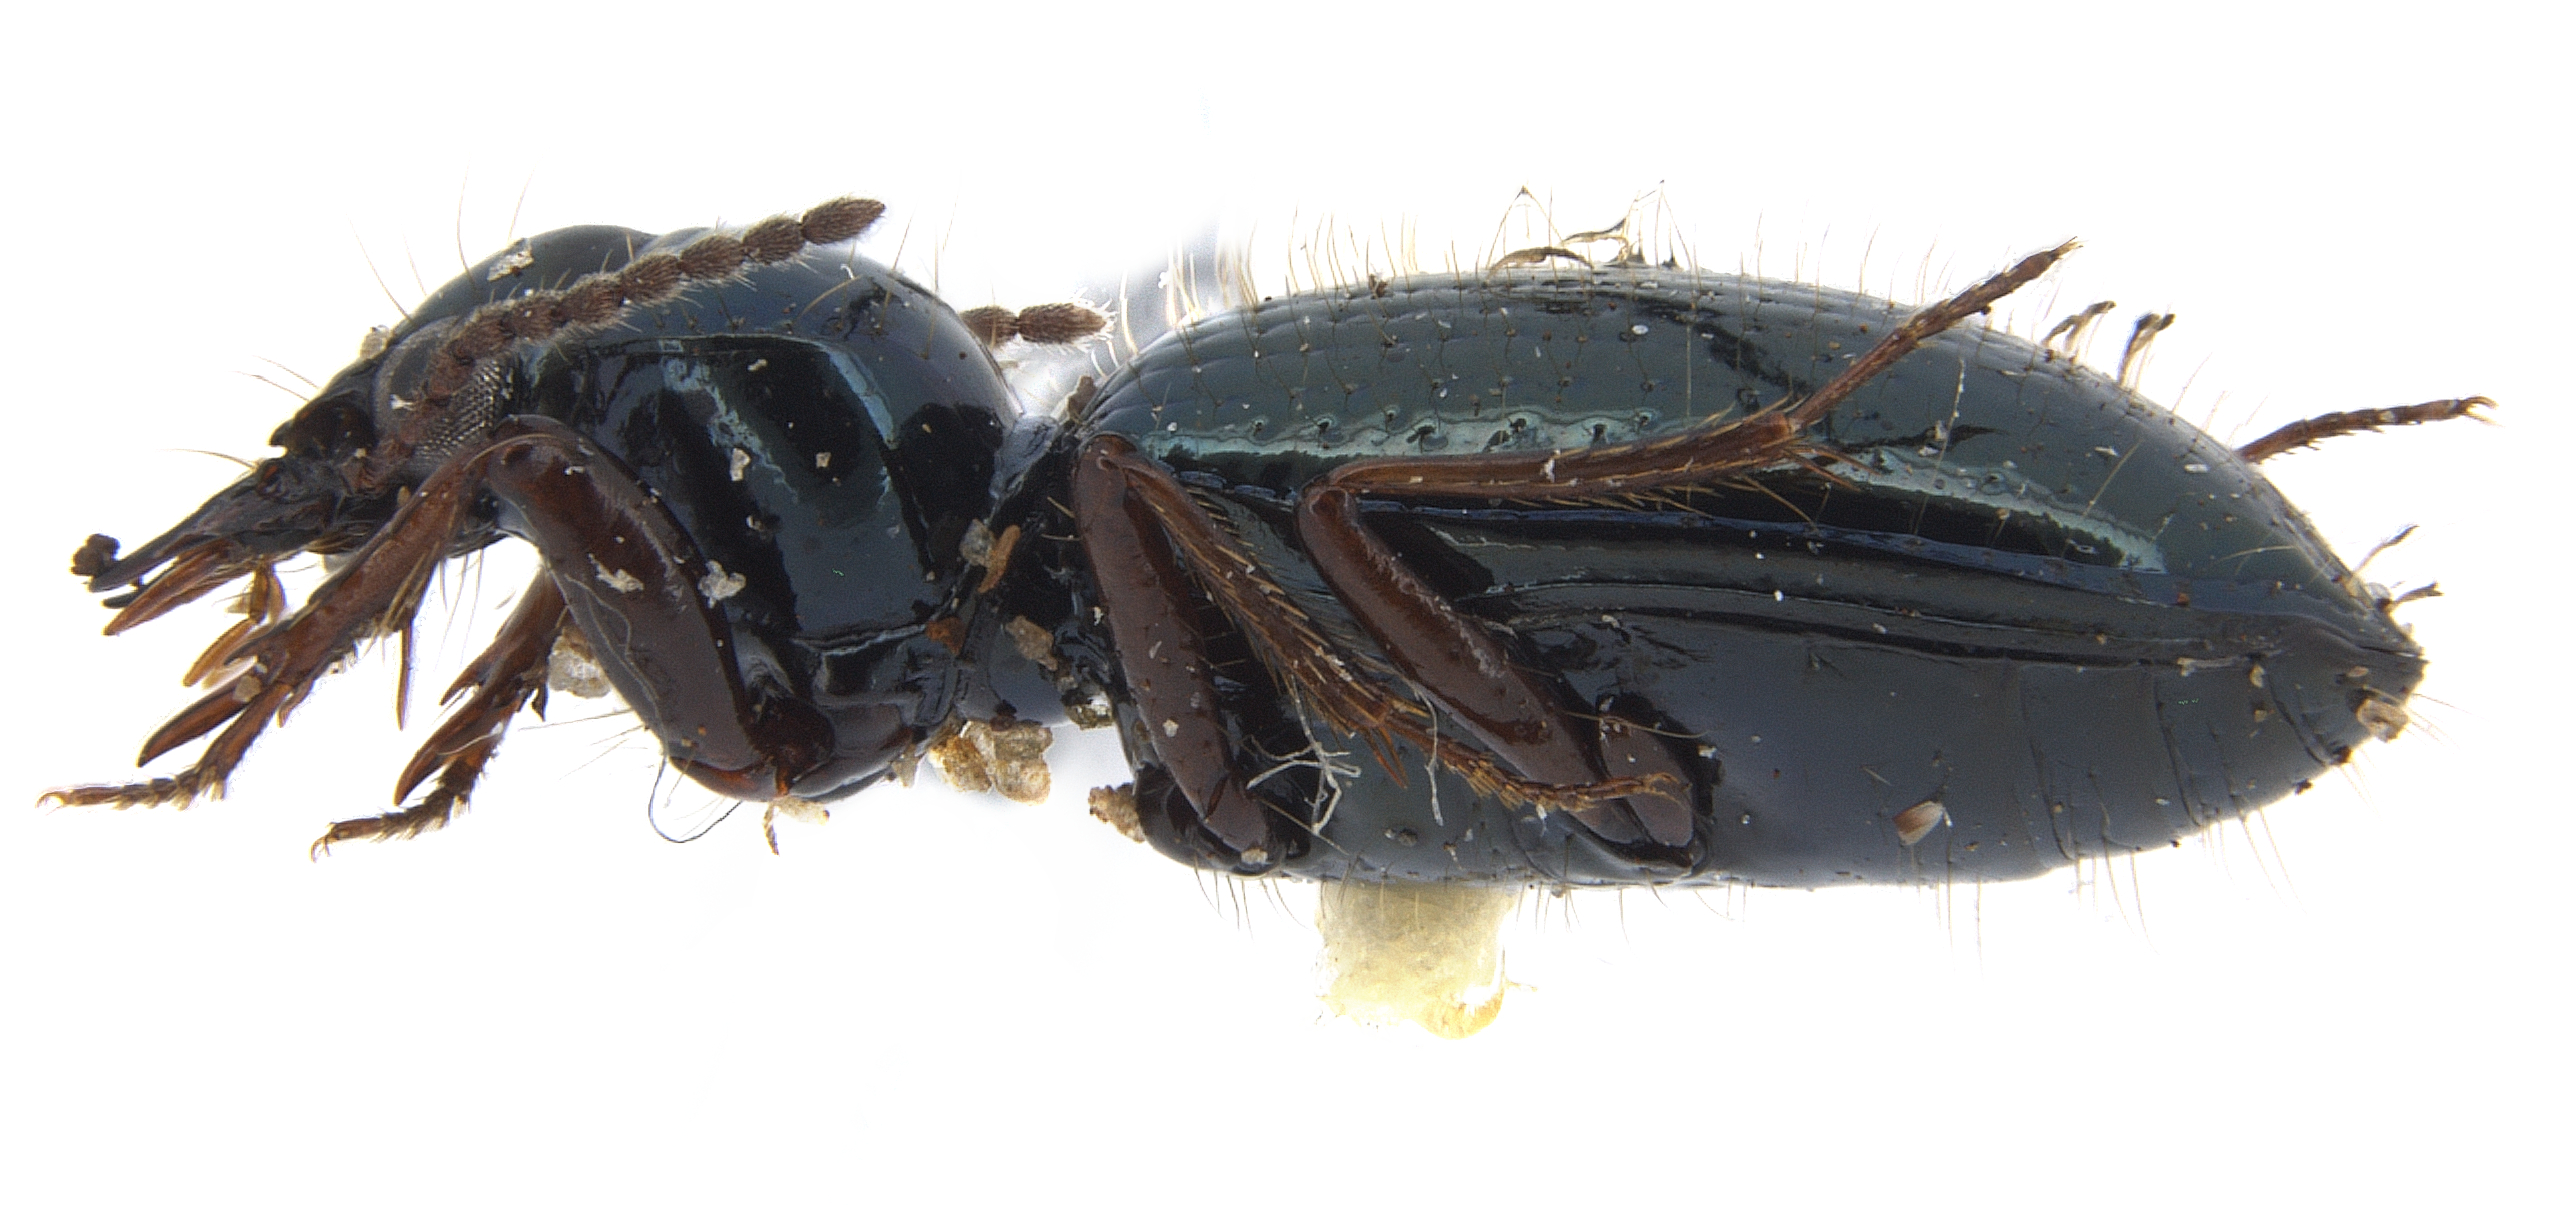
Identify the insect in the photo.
Ardistomis viridis
